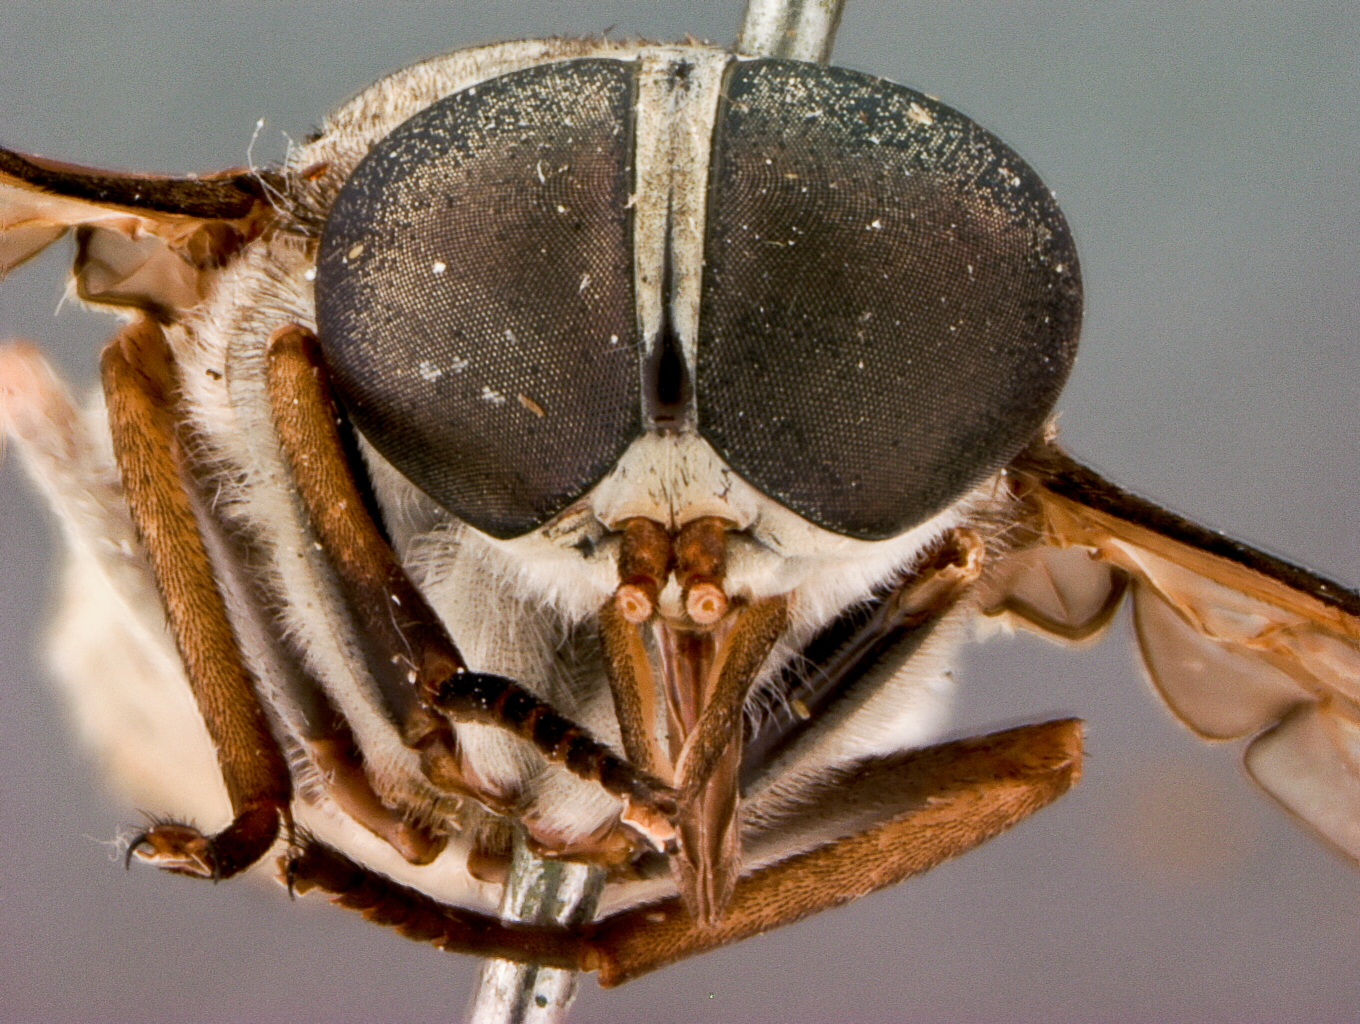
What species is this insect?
Tabanus tenebrosus (also Tabanus coquilletti)
